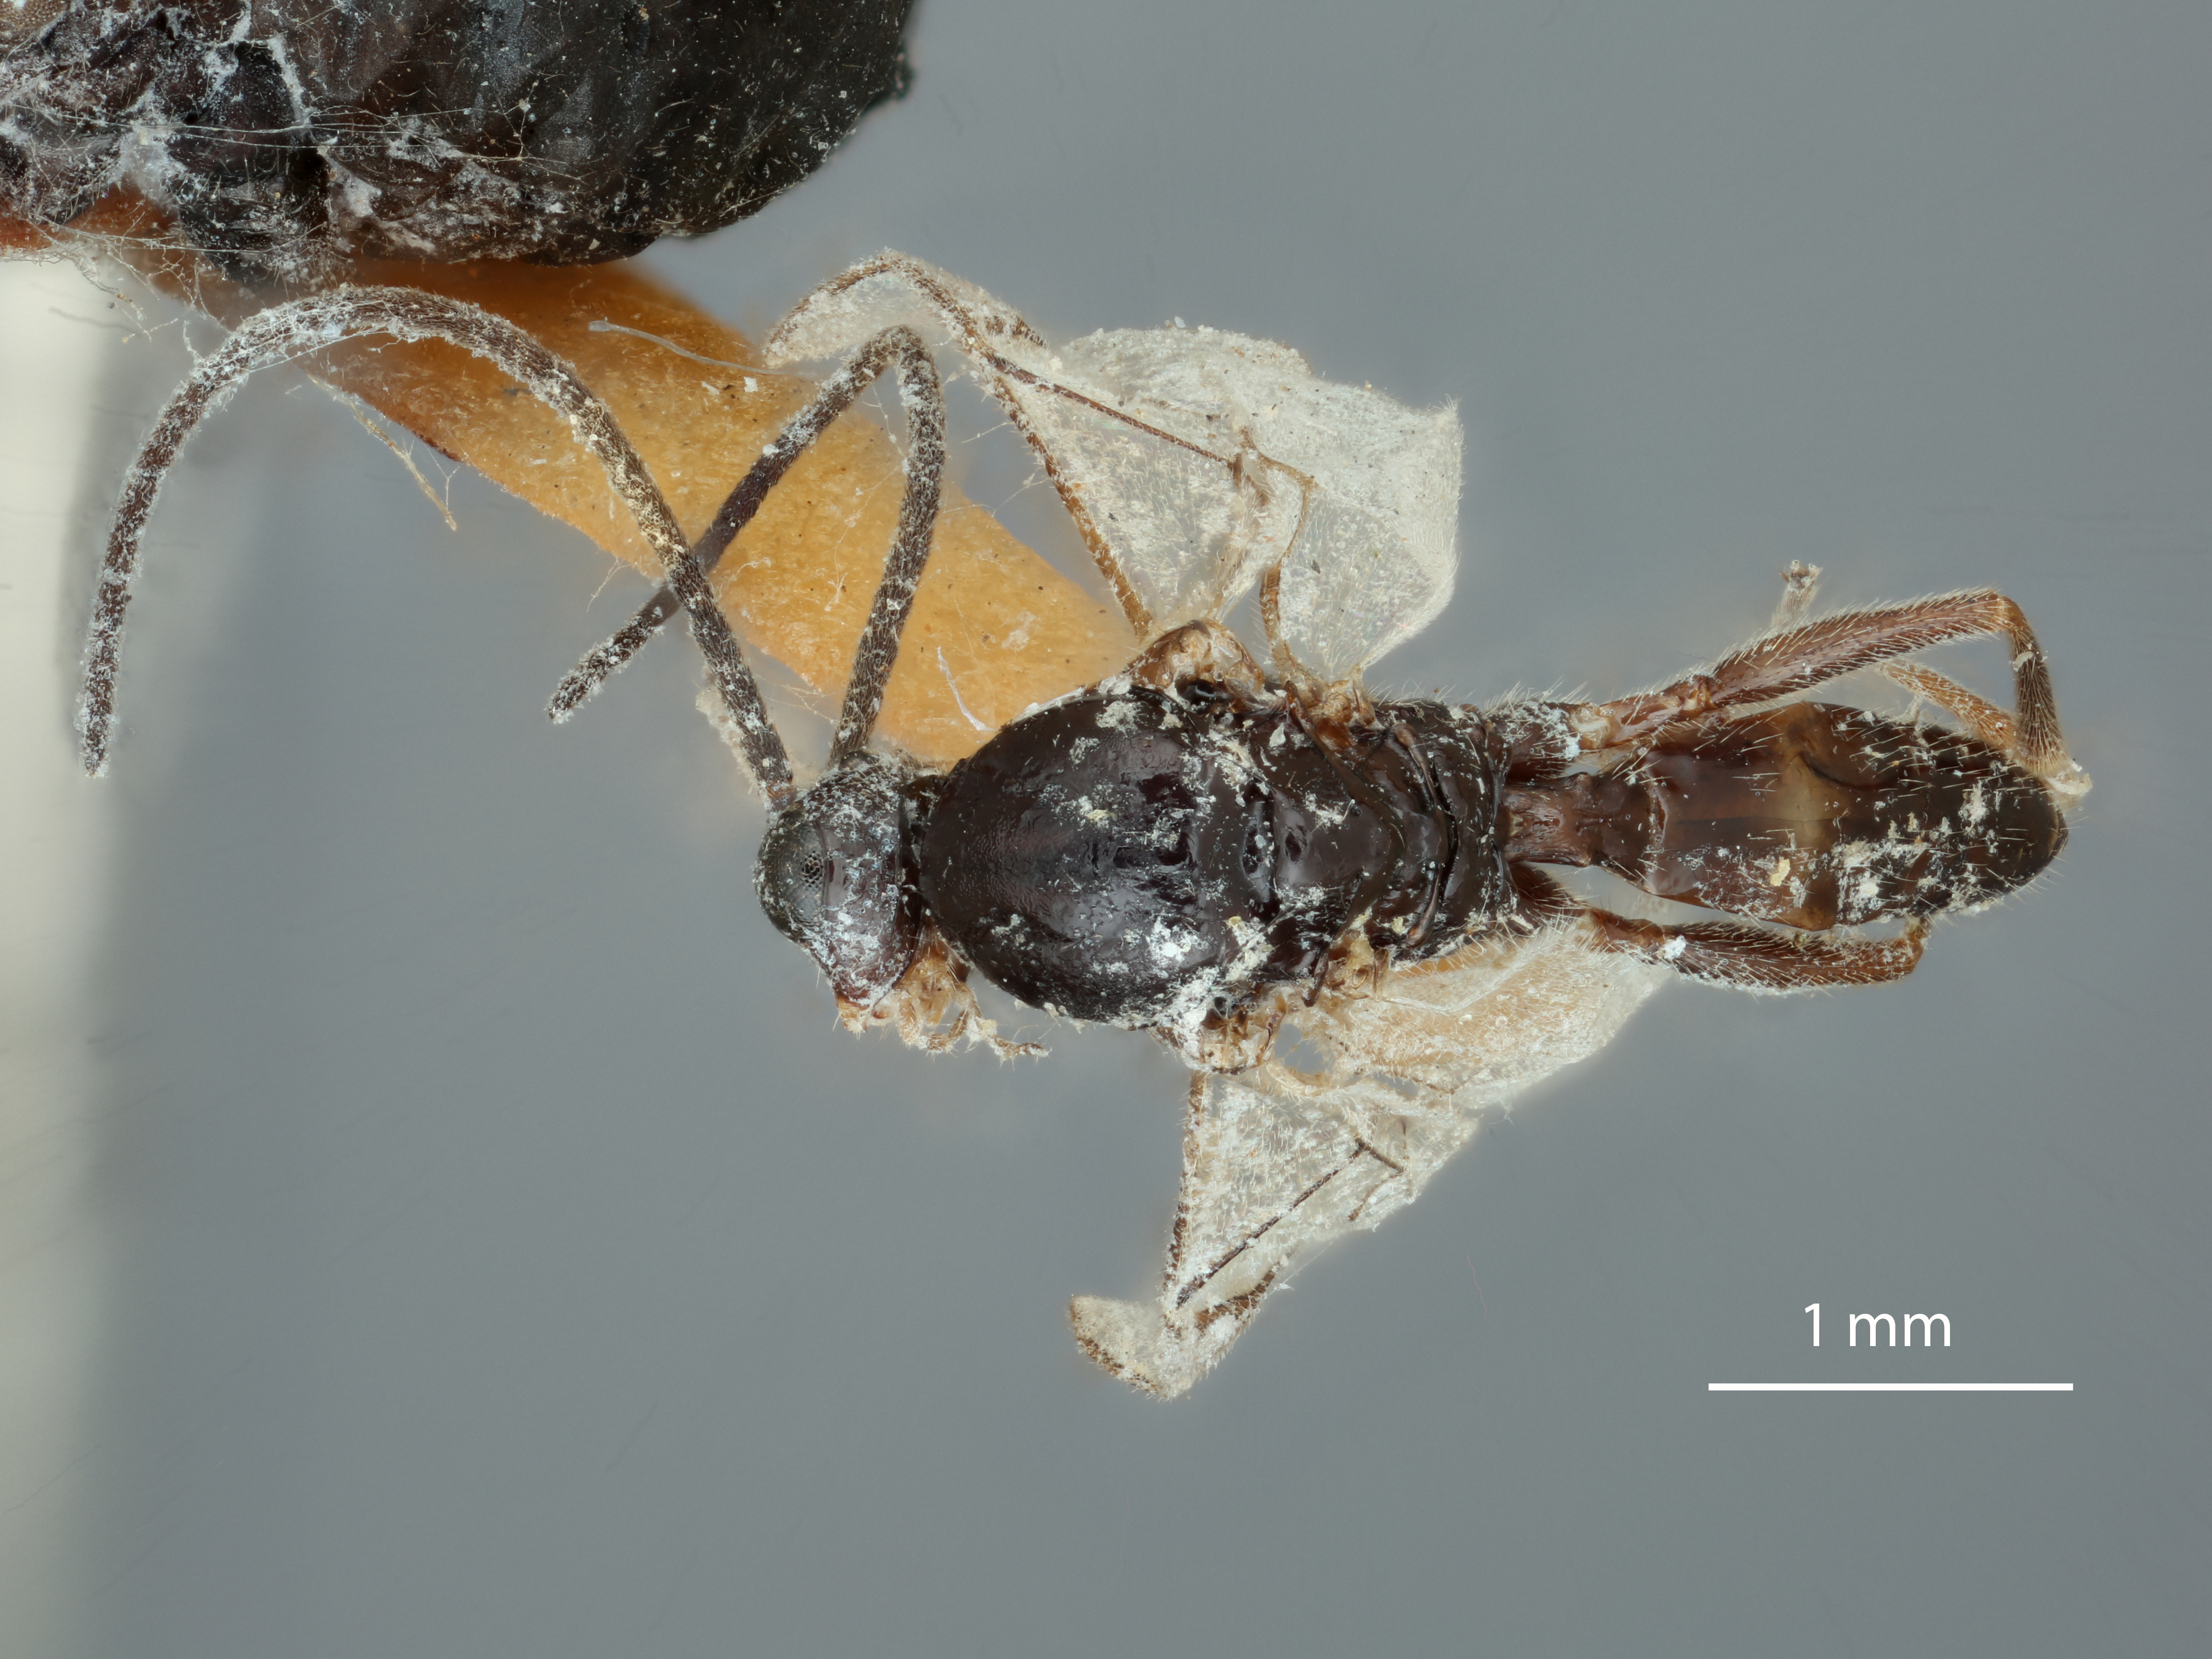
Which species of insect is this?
Aphidius lachnivoris
